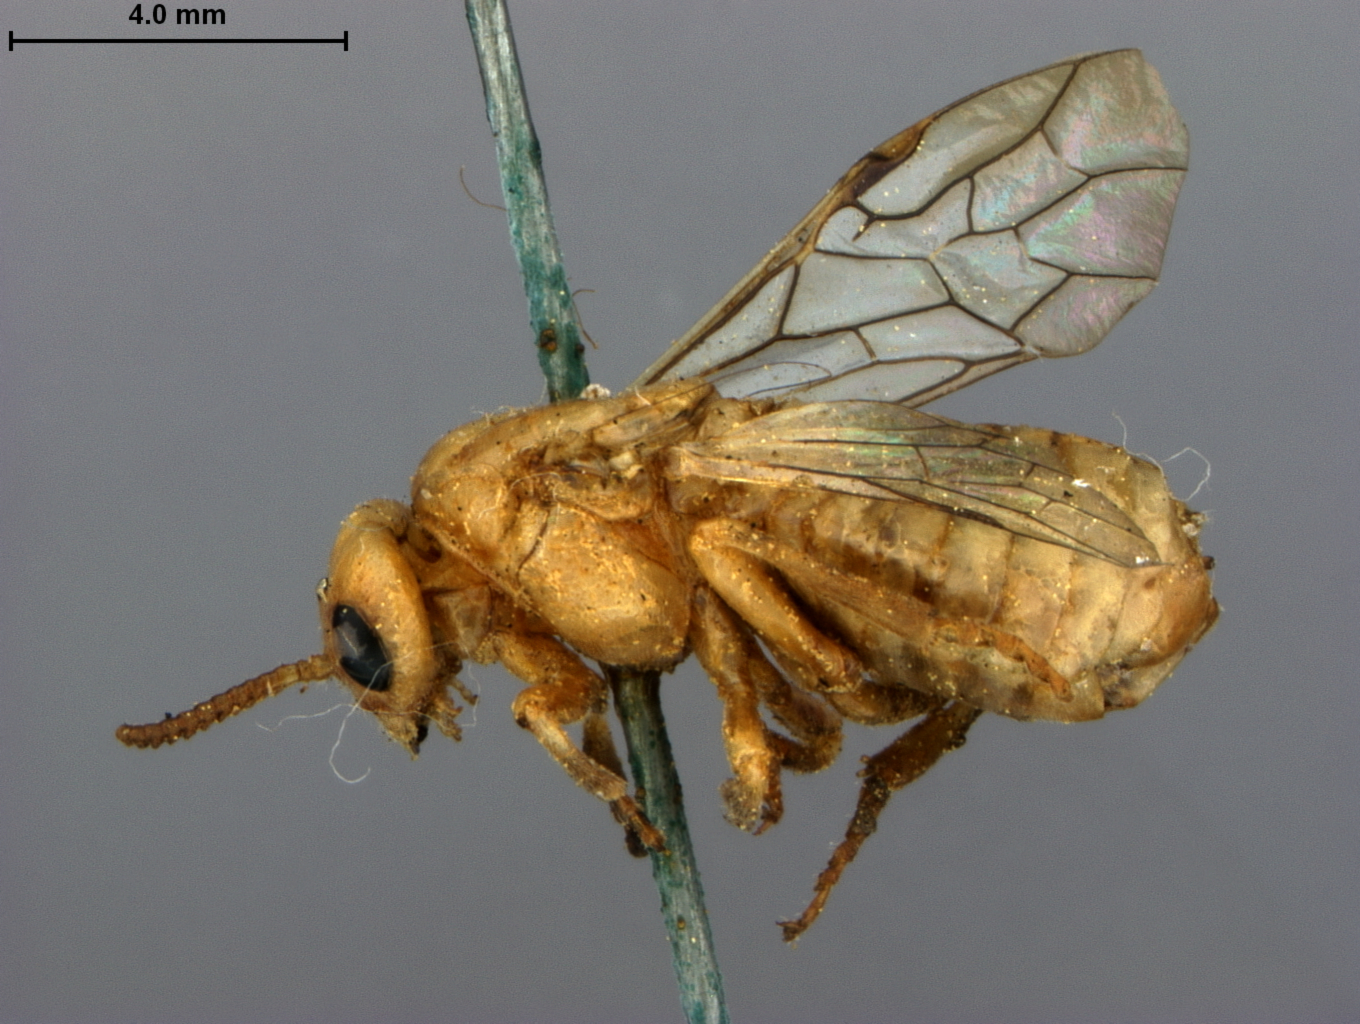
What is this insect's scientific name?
Neodiprion rohweri
